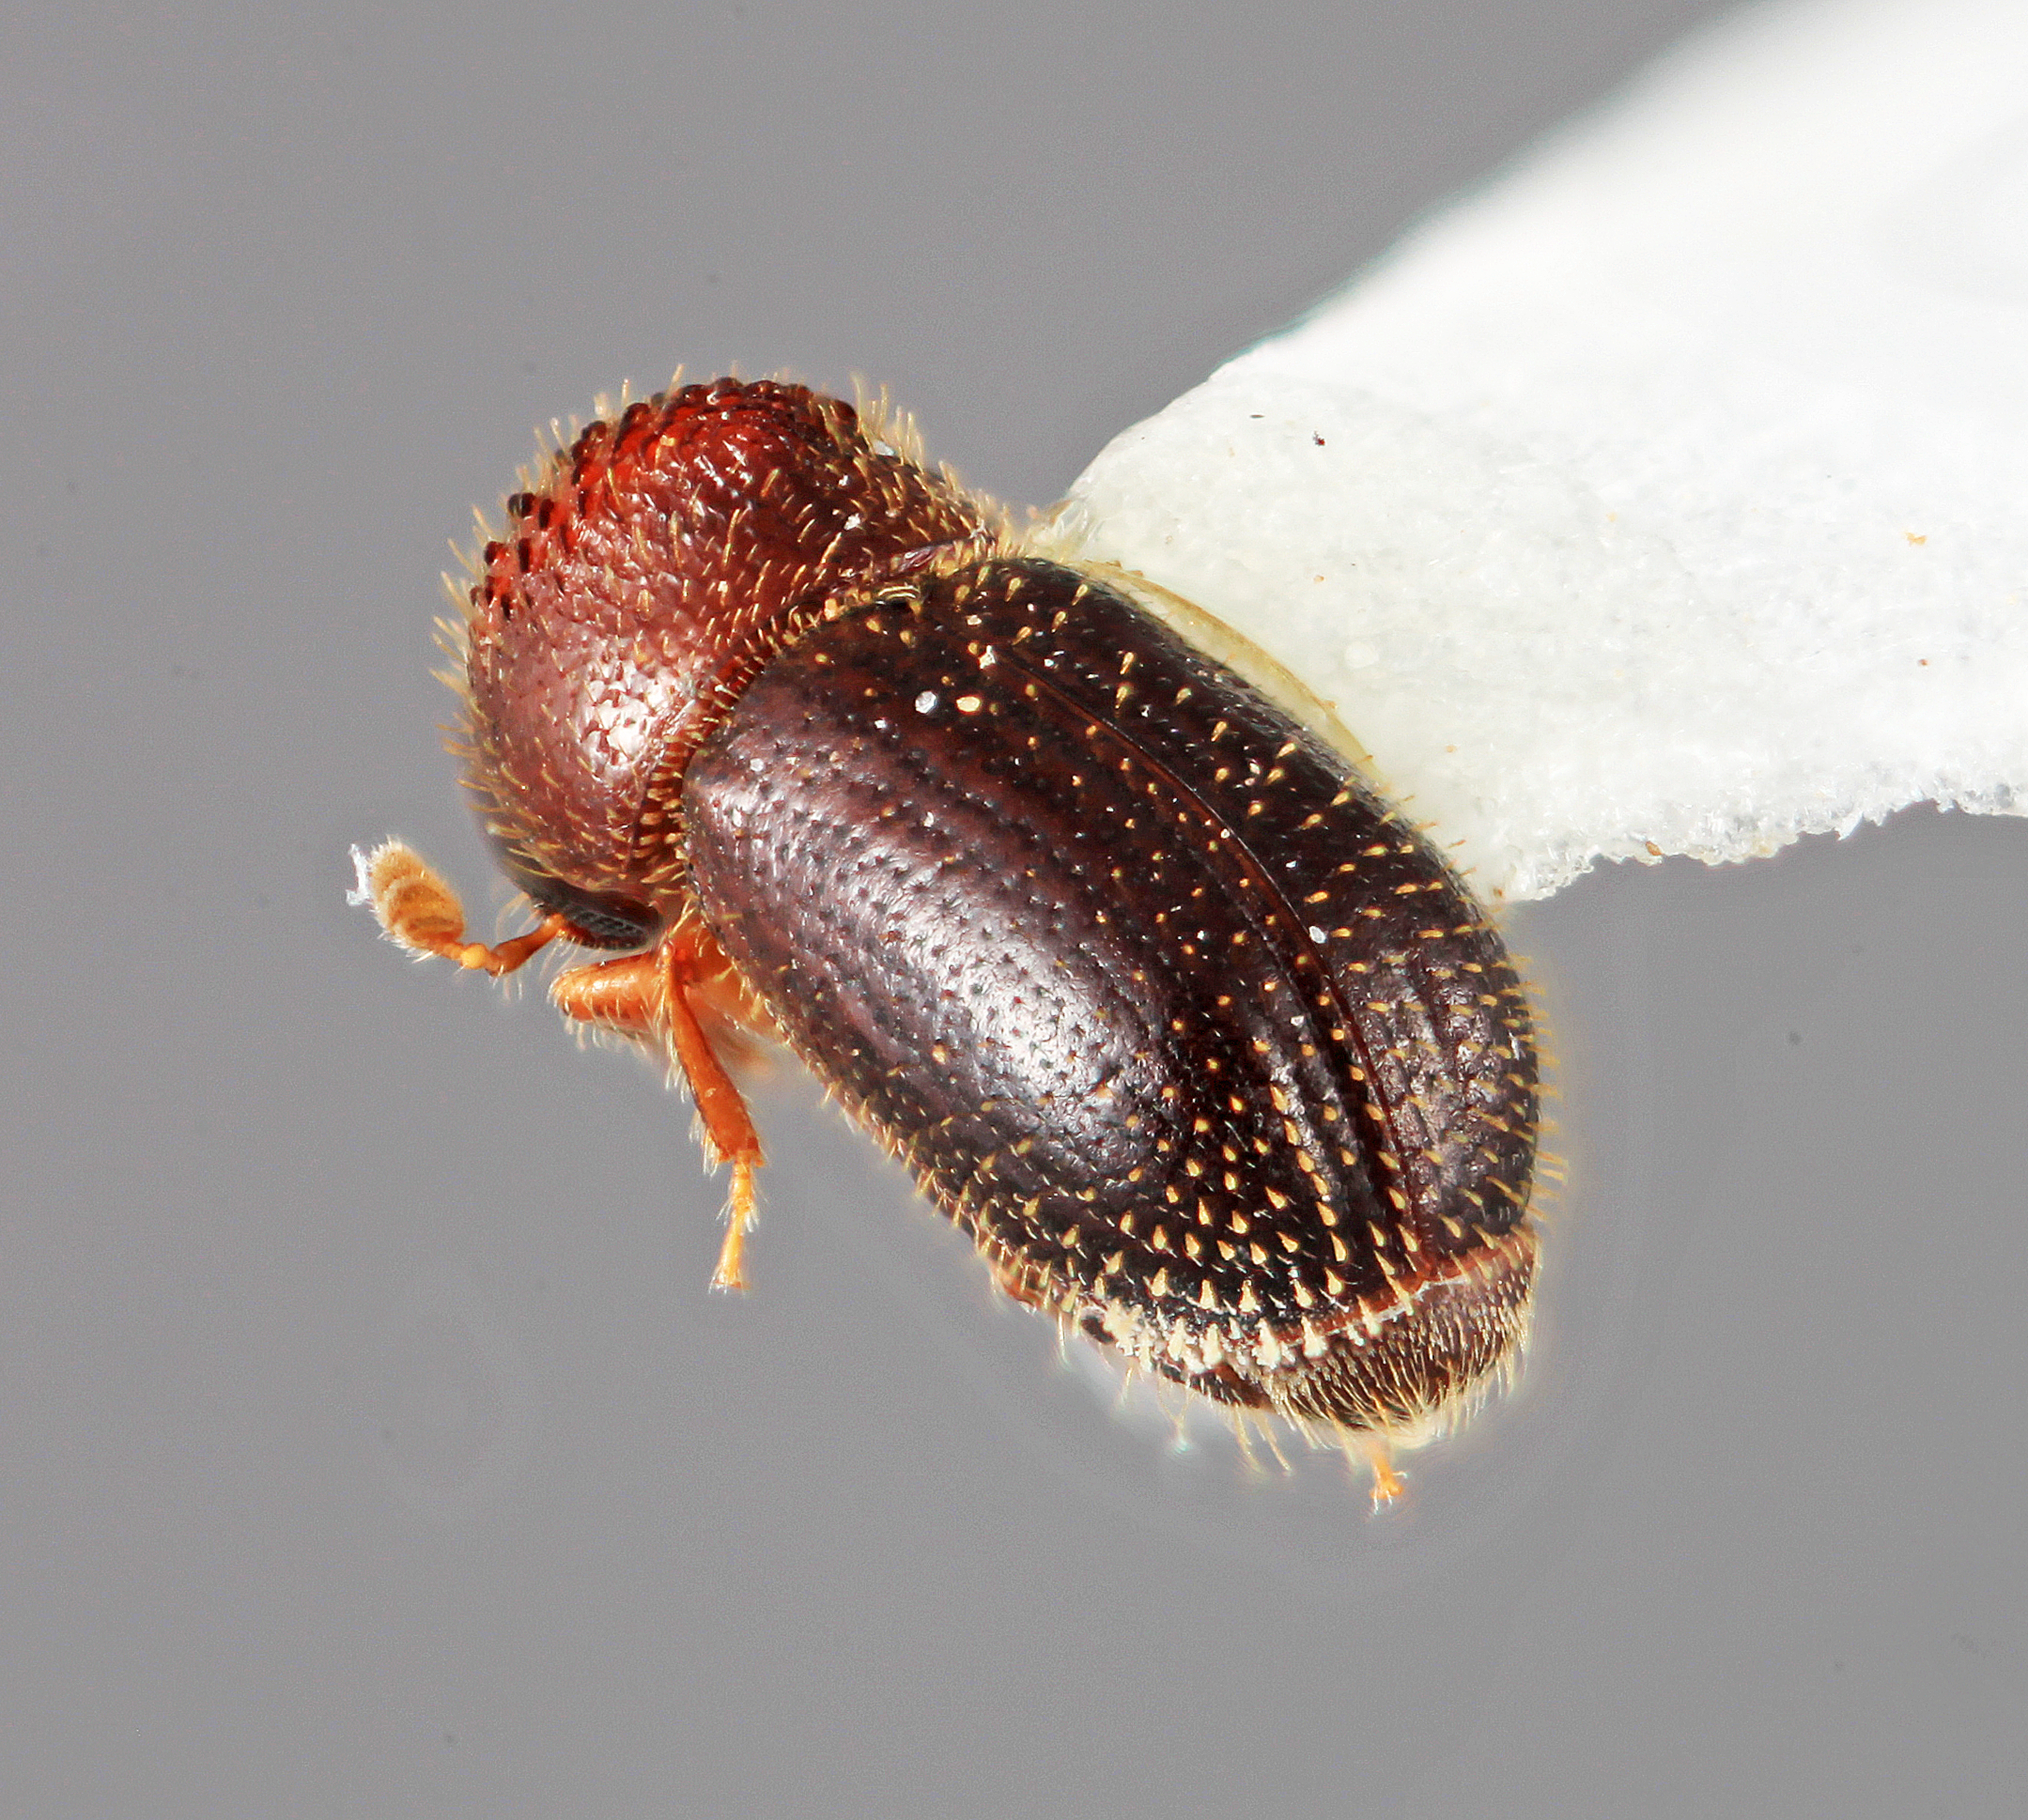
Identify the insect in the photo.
Cryptocarenus spatulatus
